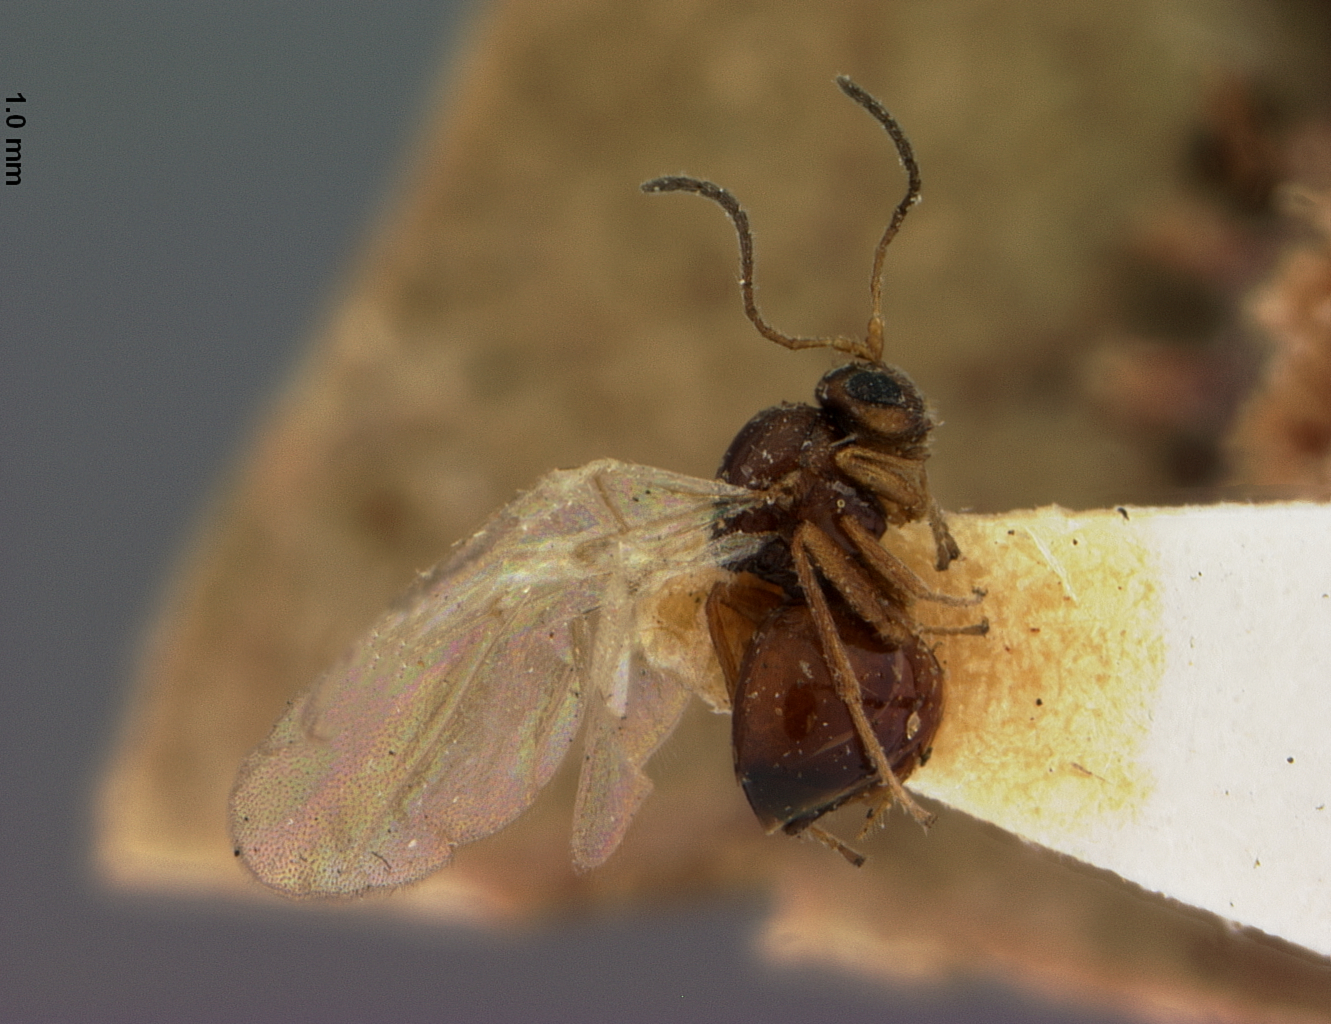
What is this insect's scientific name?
Andricus stellaris
